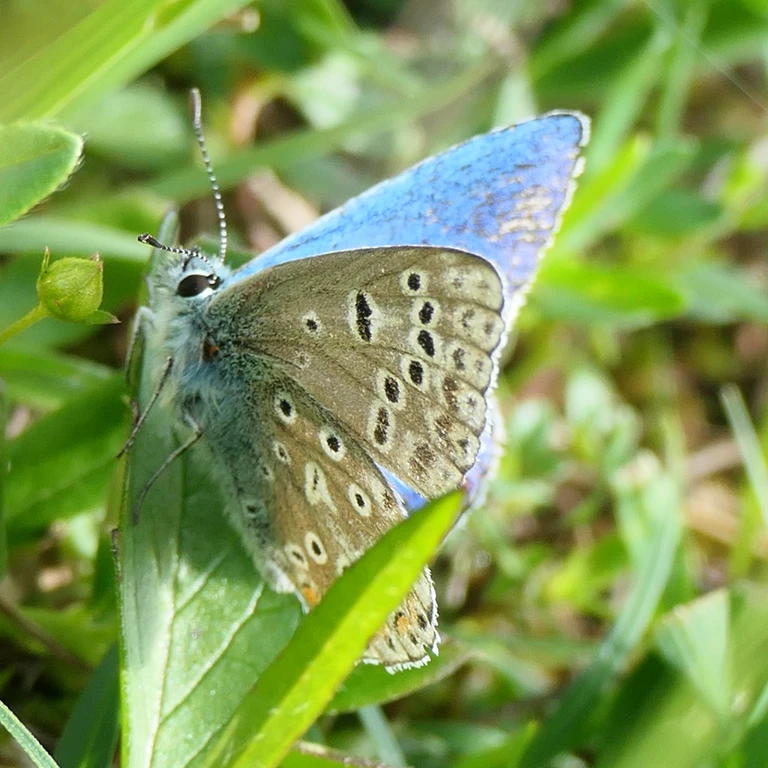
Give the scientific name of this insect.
Lysandra bellargus
